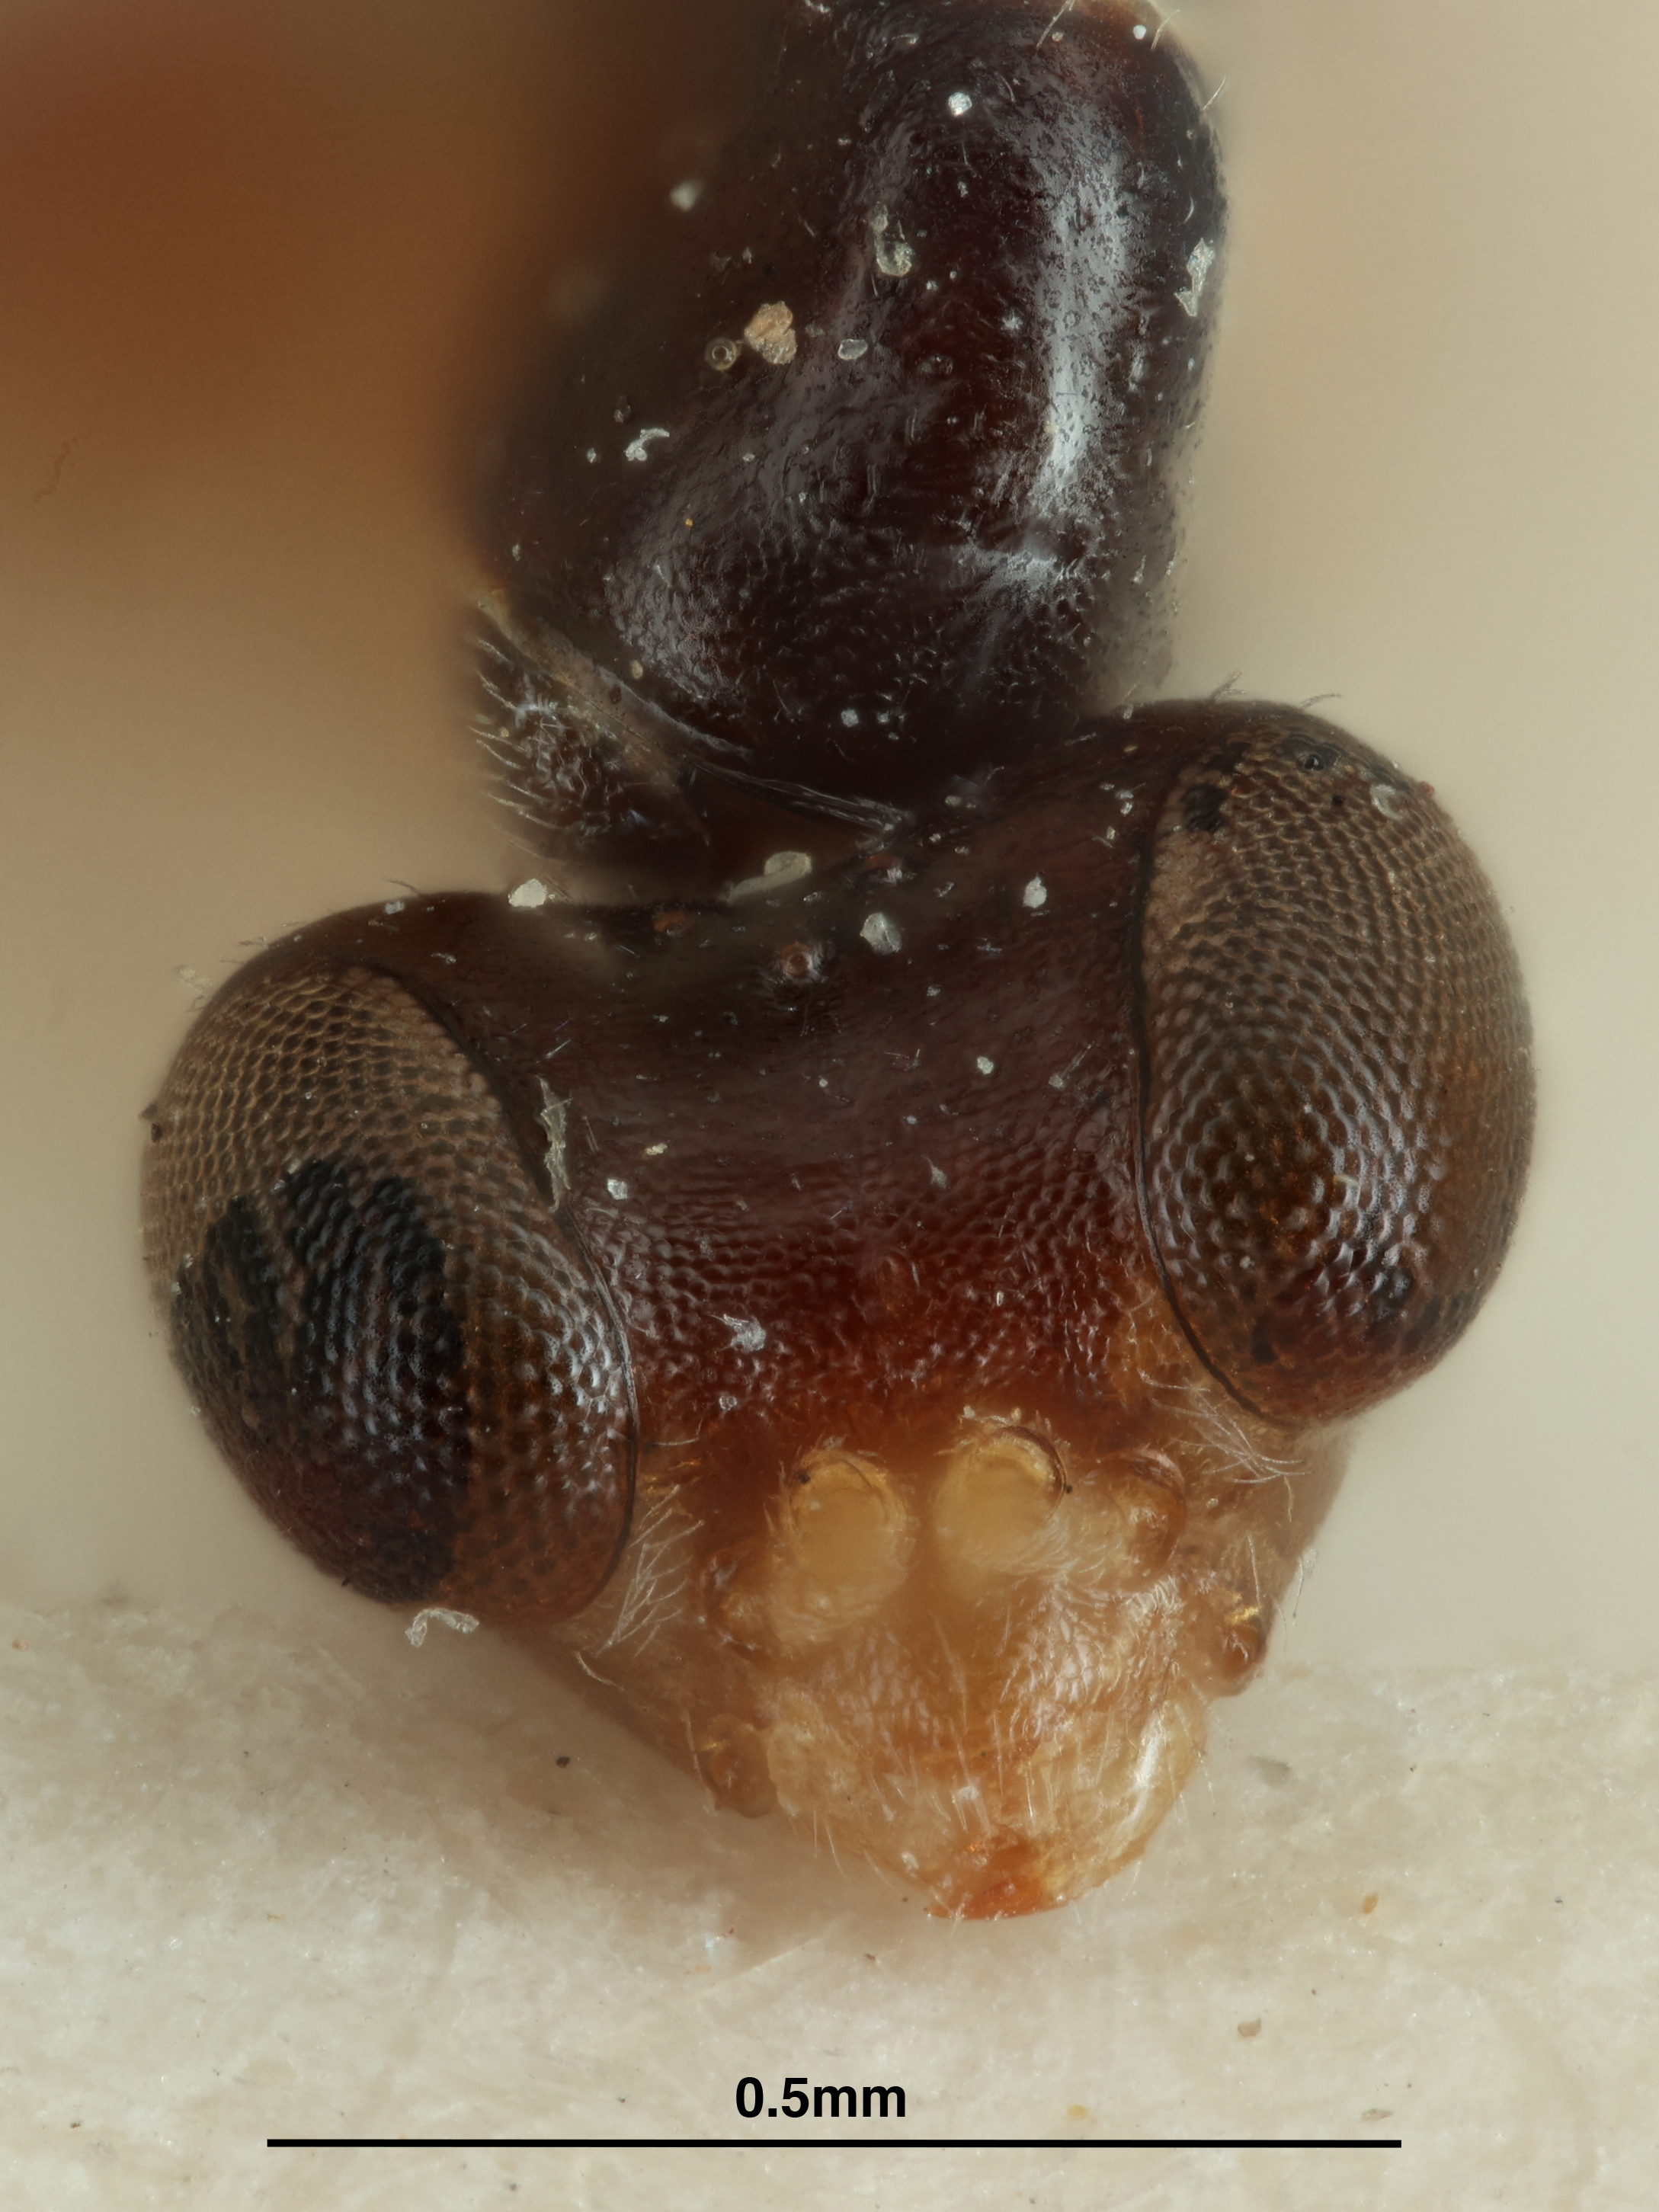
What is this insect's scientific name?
Epigonatopus plesius
